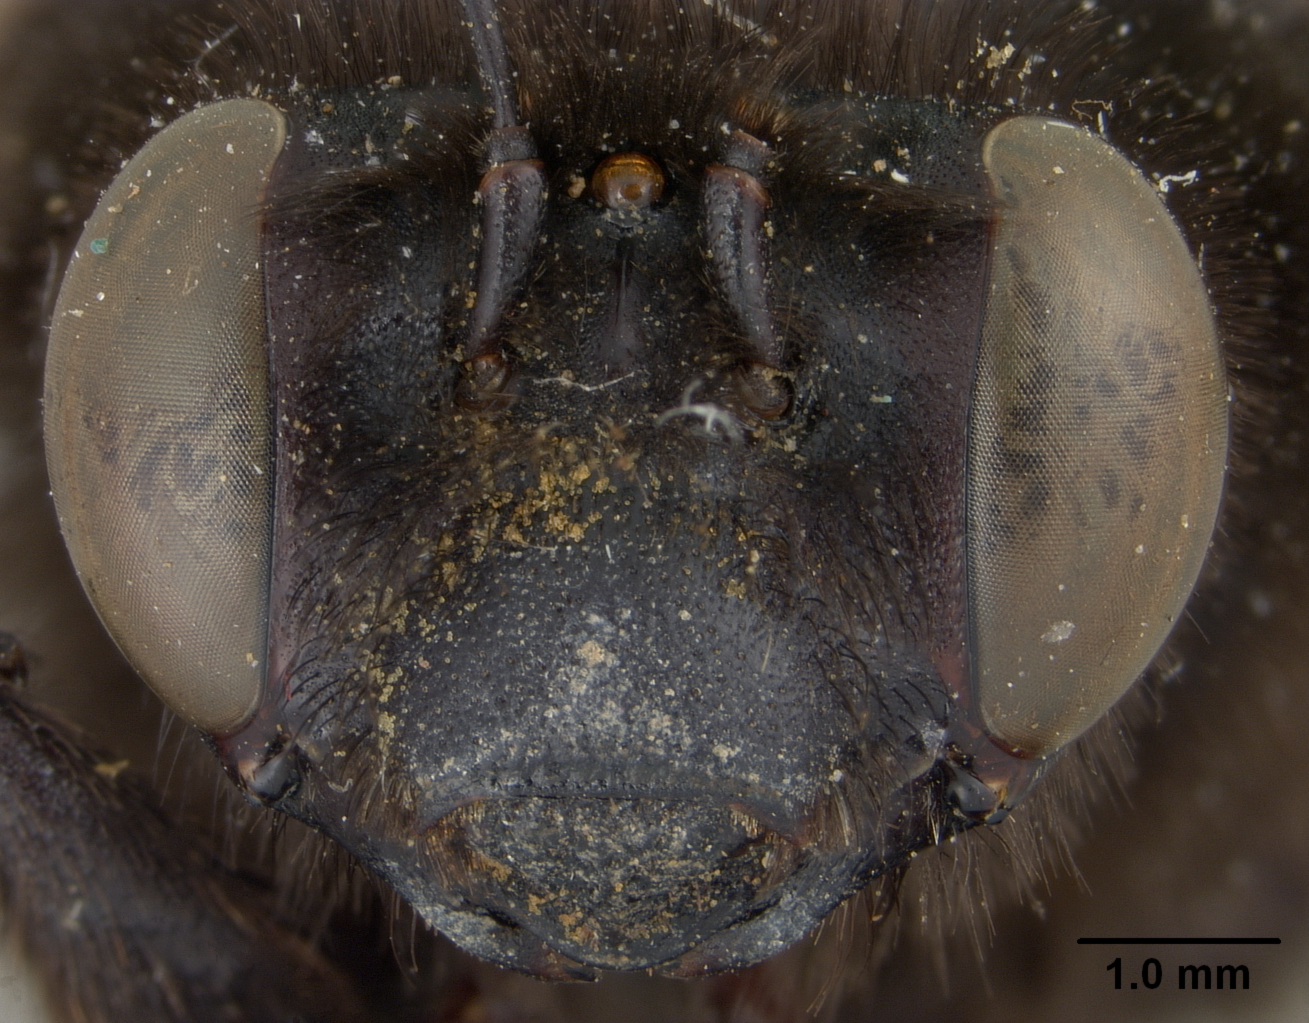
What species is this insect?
Anthophora corvicolor
